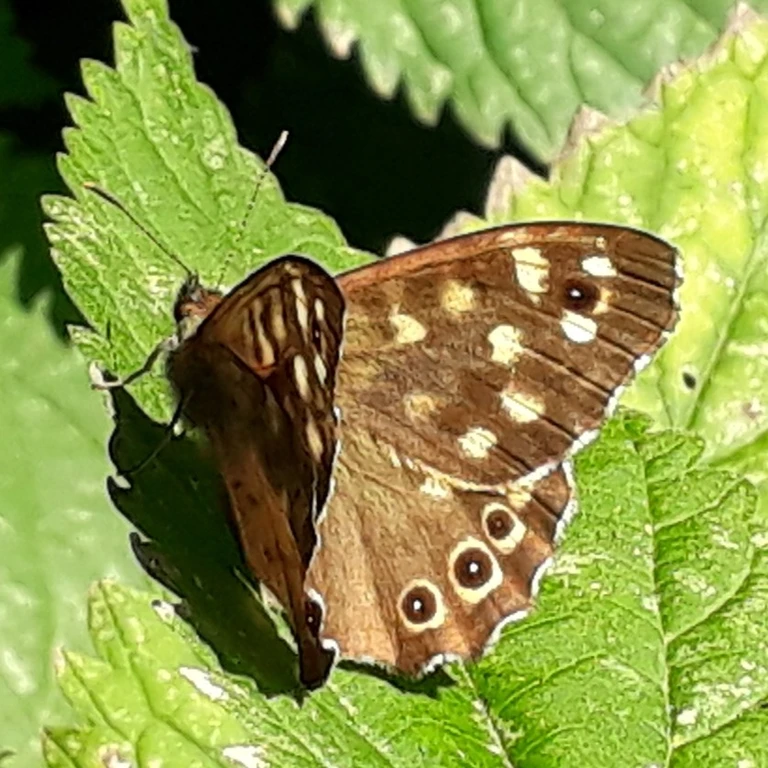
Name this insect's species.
Pararge aegeria
